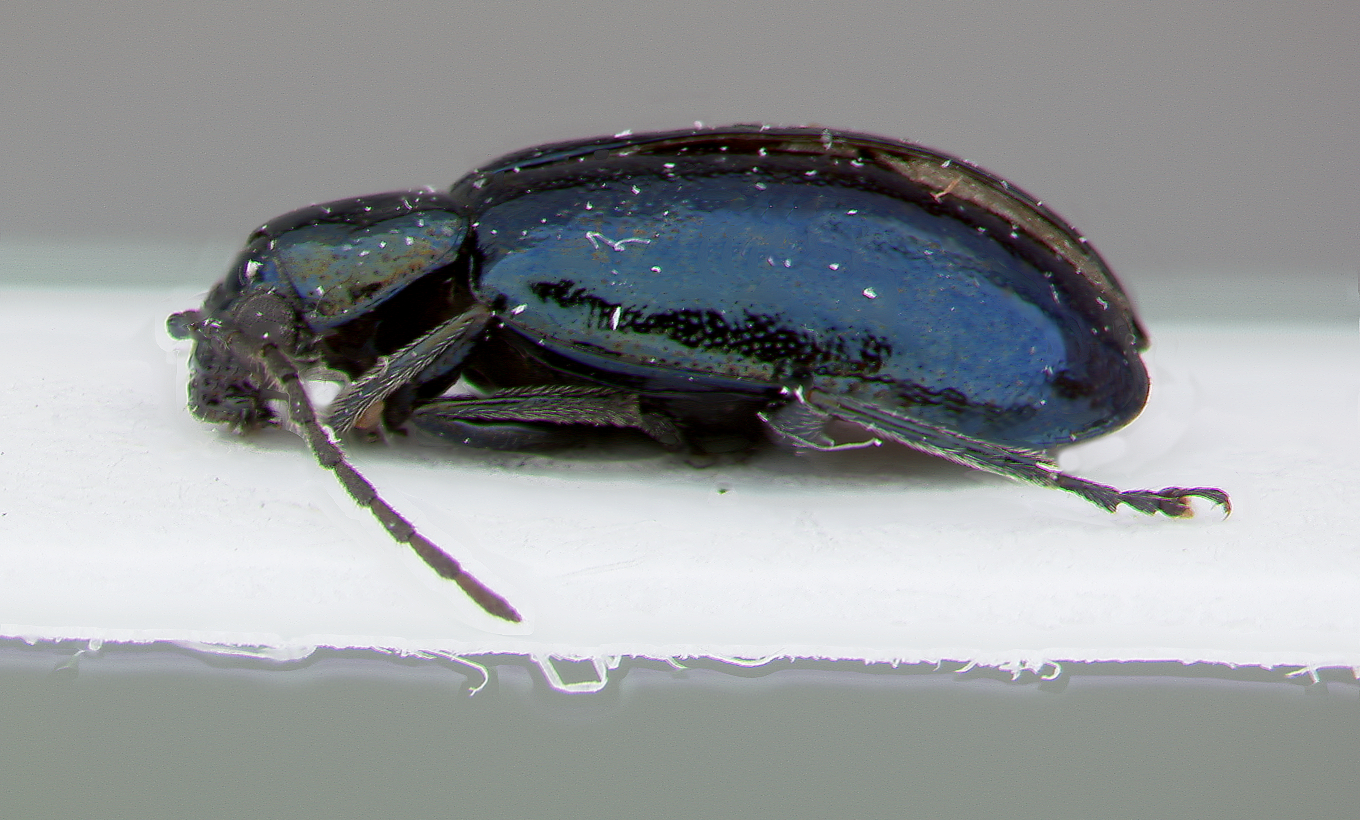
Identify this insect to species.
Calomicrus yunnanus
